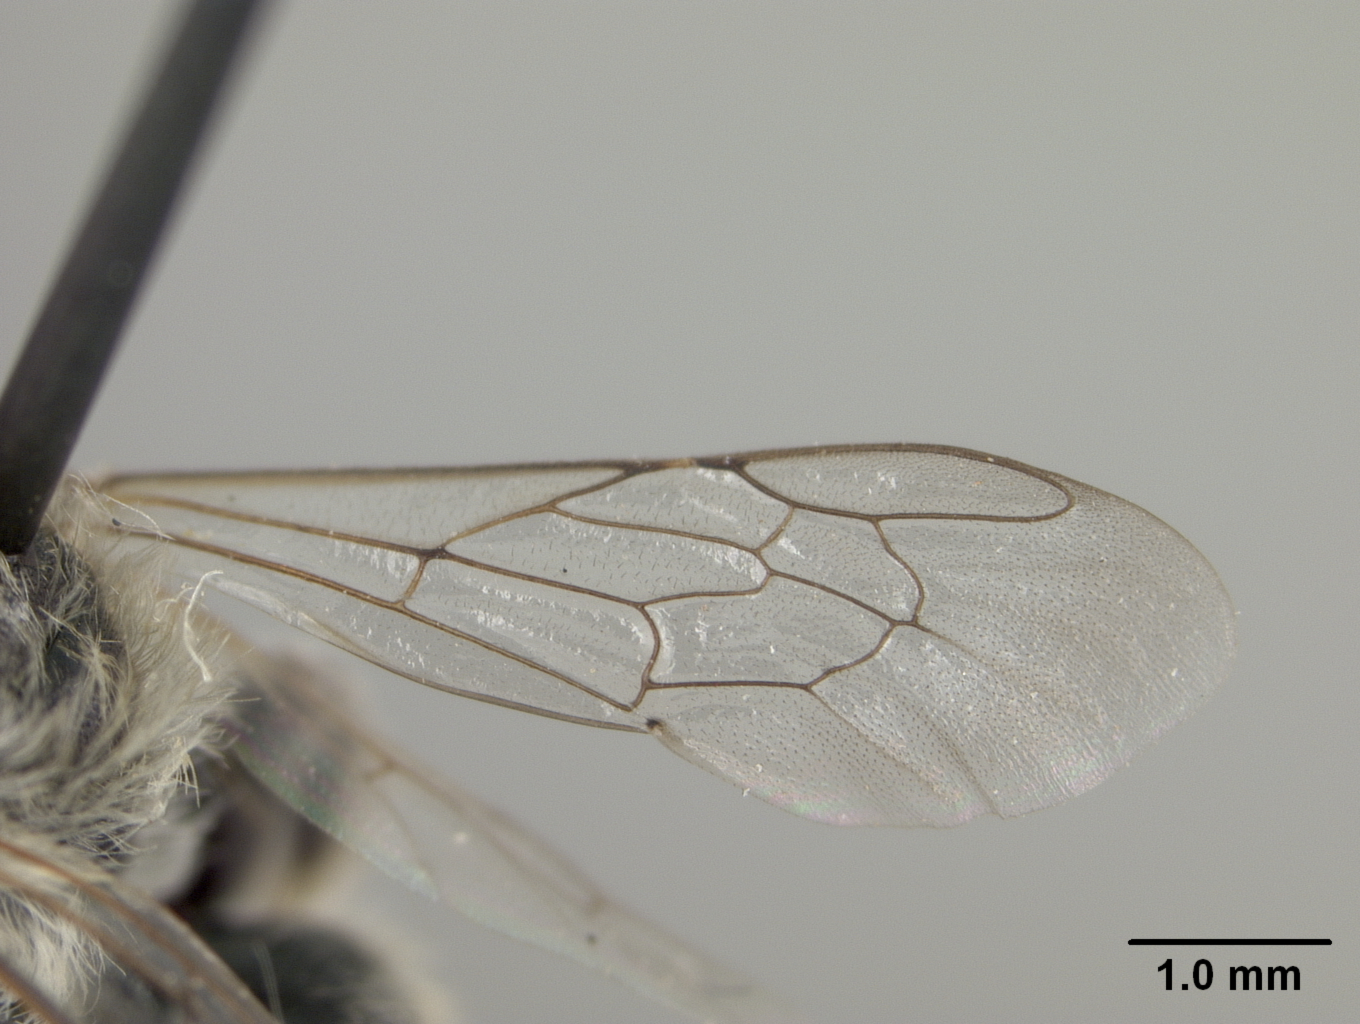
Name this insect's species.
Proteriades zuni
